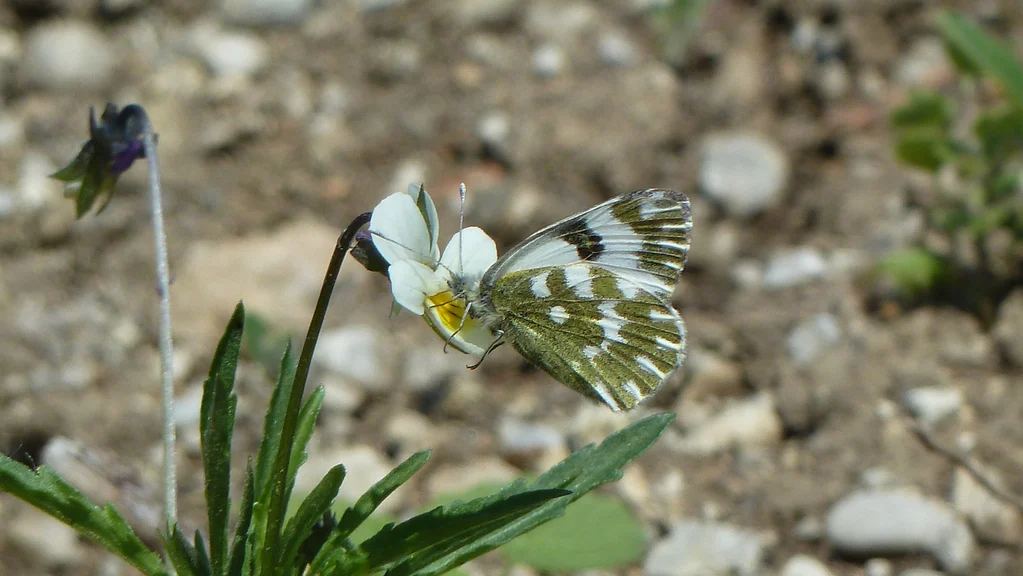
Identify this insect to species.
Pontia edusa
